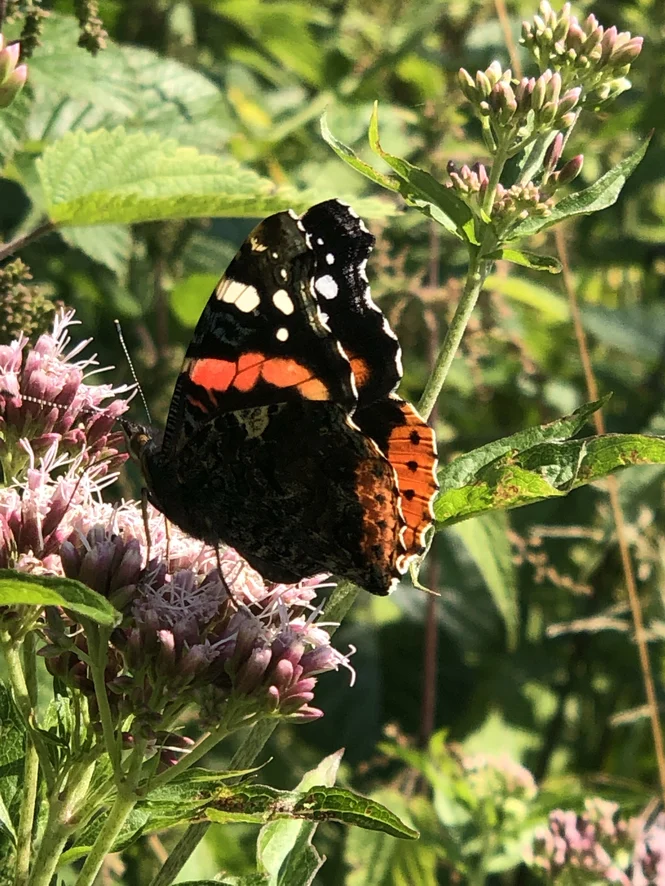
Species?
Vanessa atalanta
